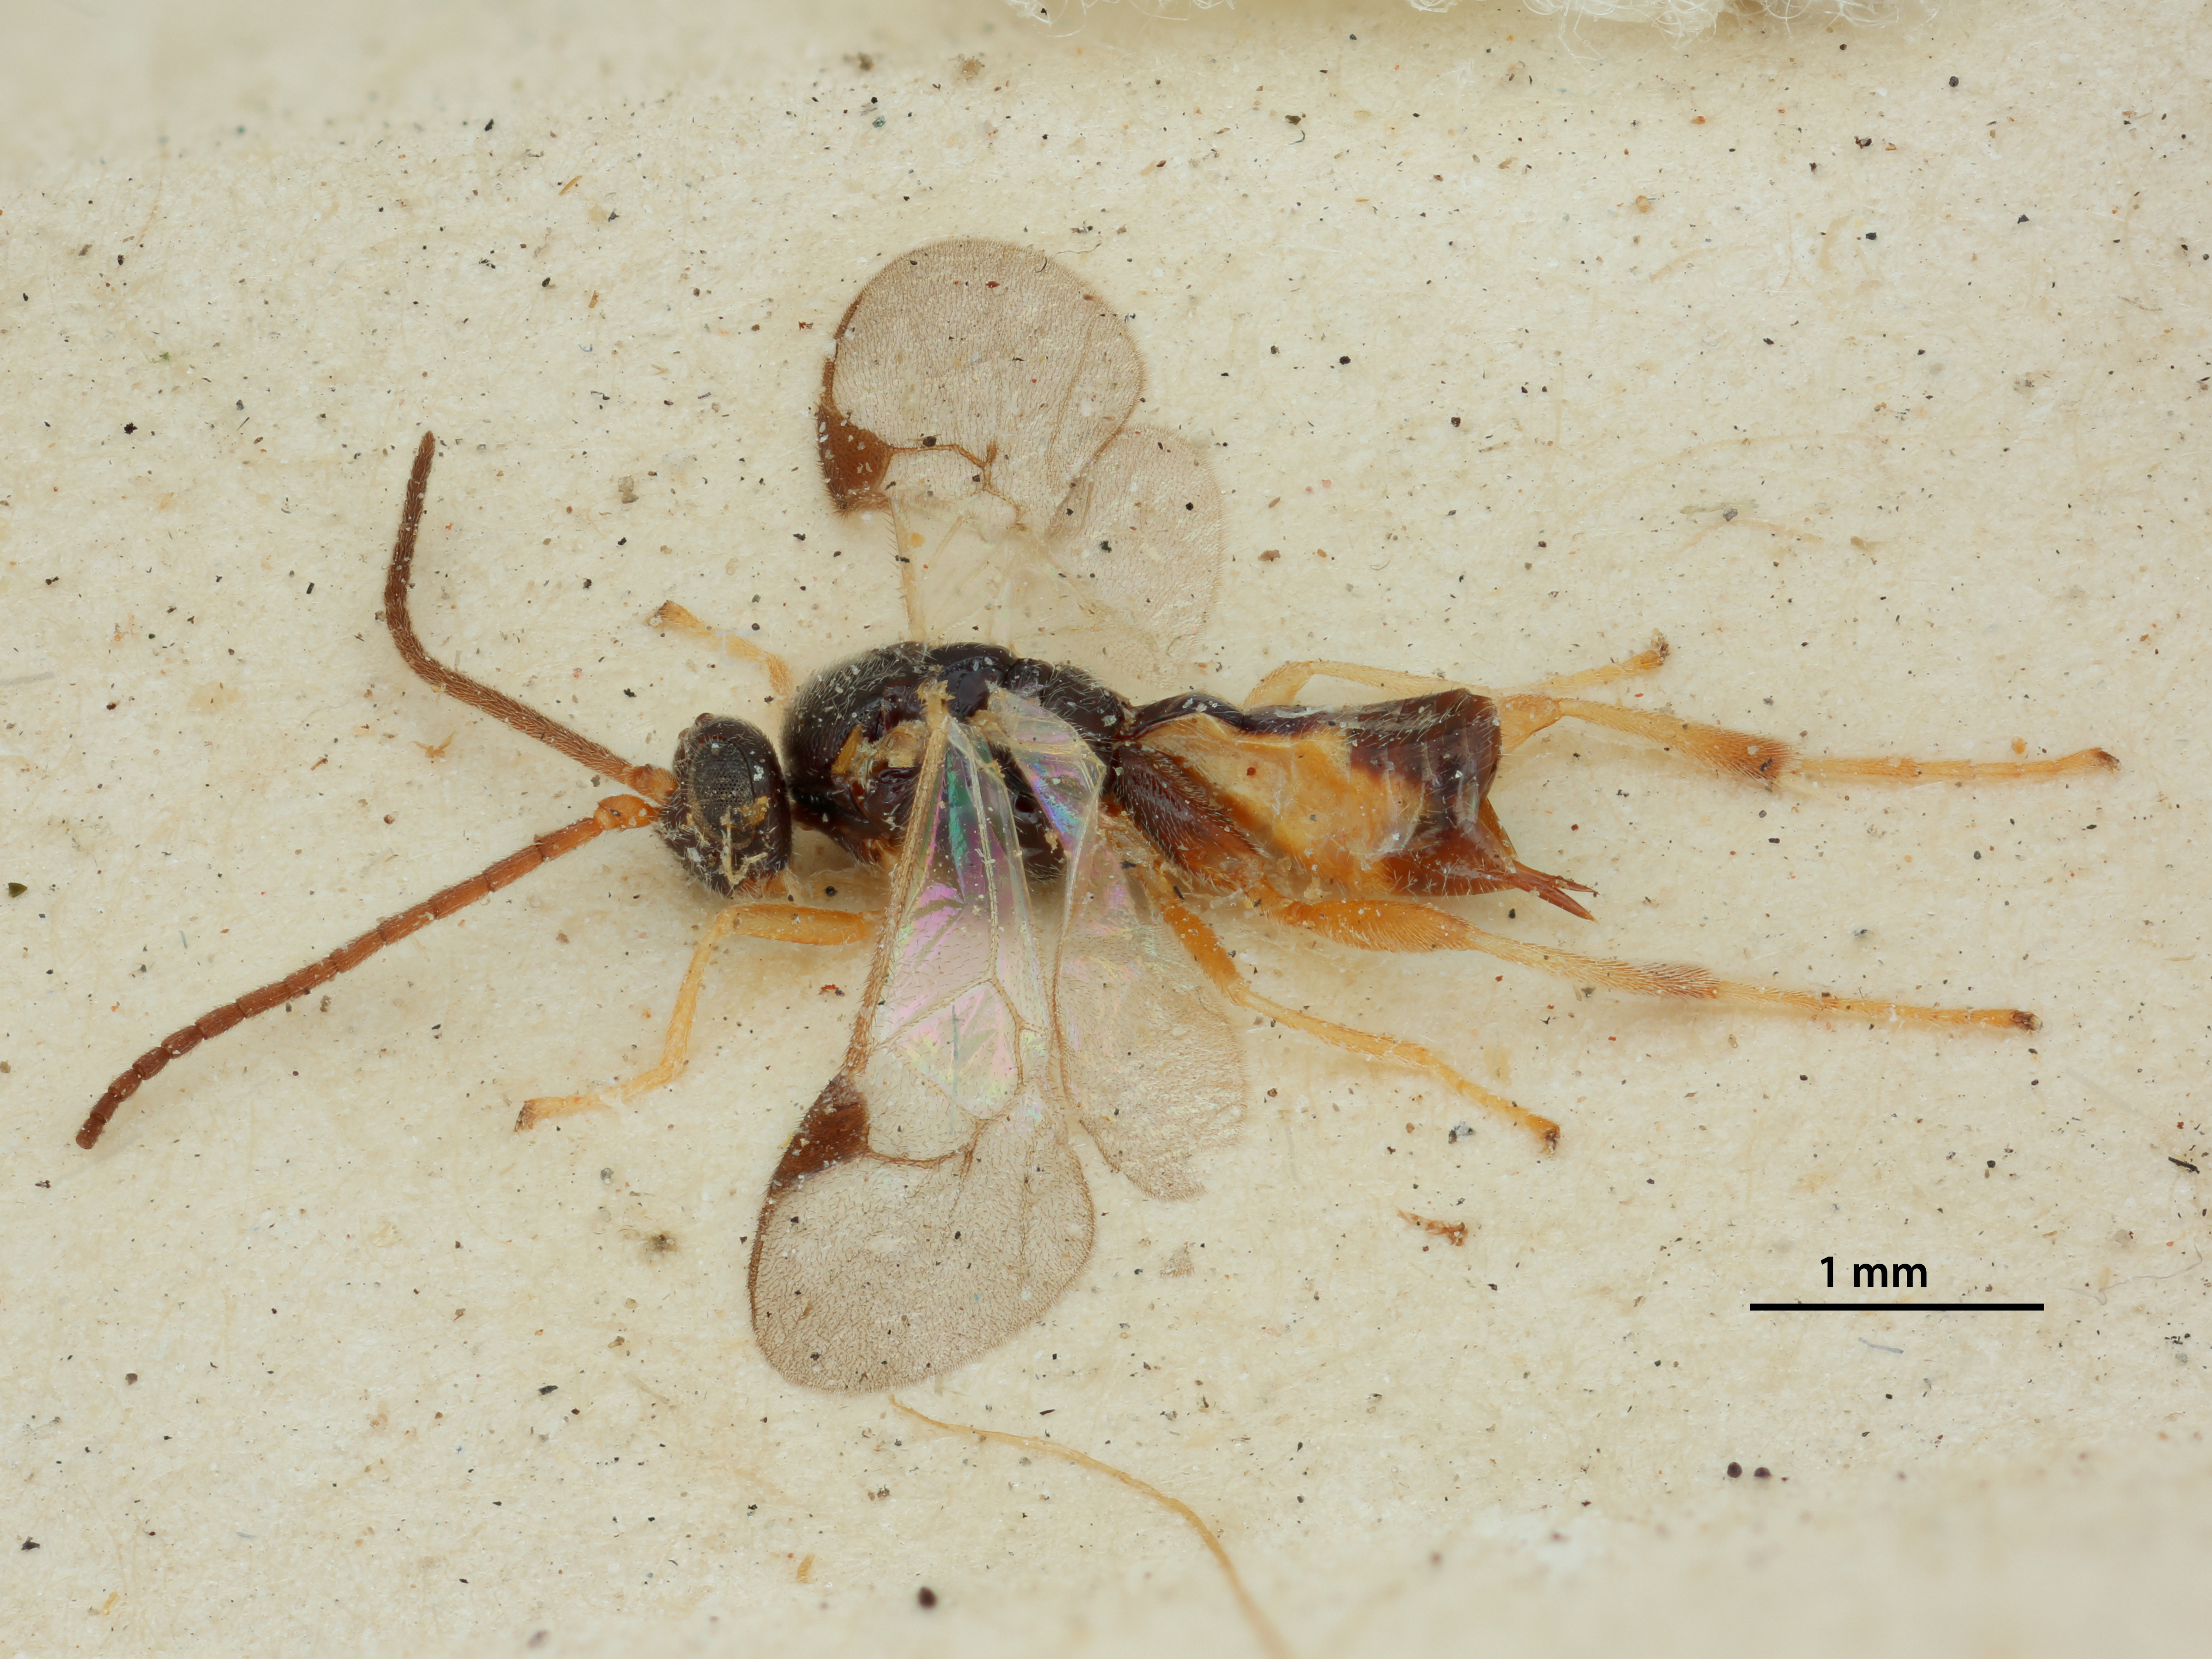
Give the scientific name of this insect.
Glypapanteles minor
